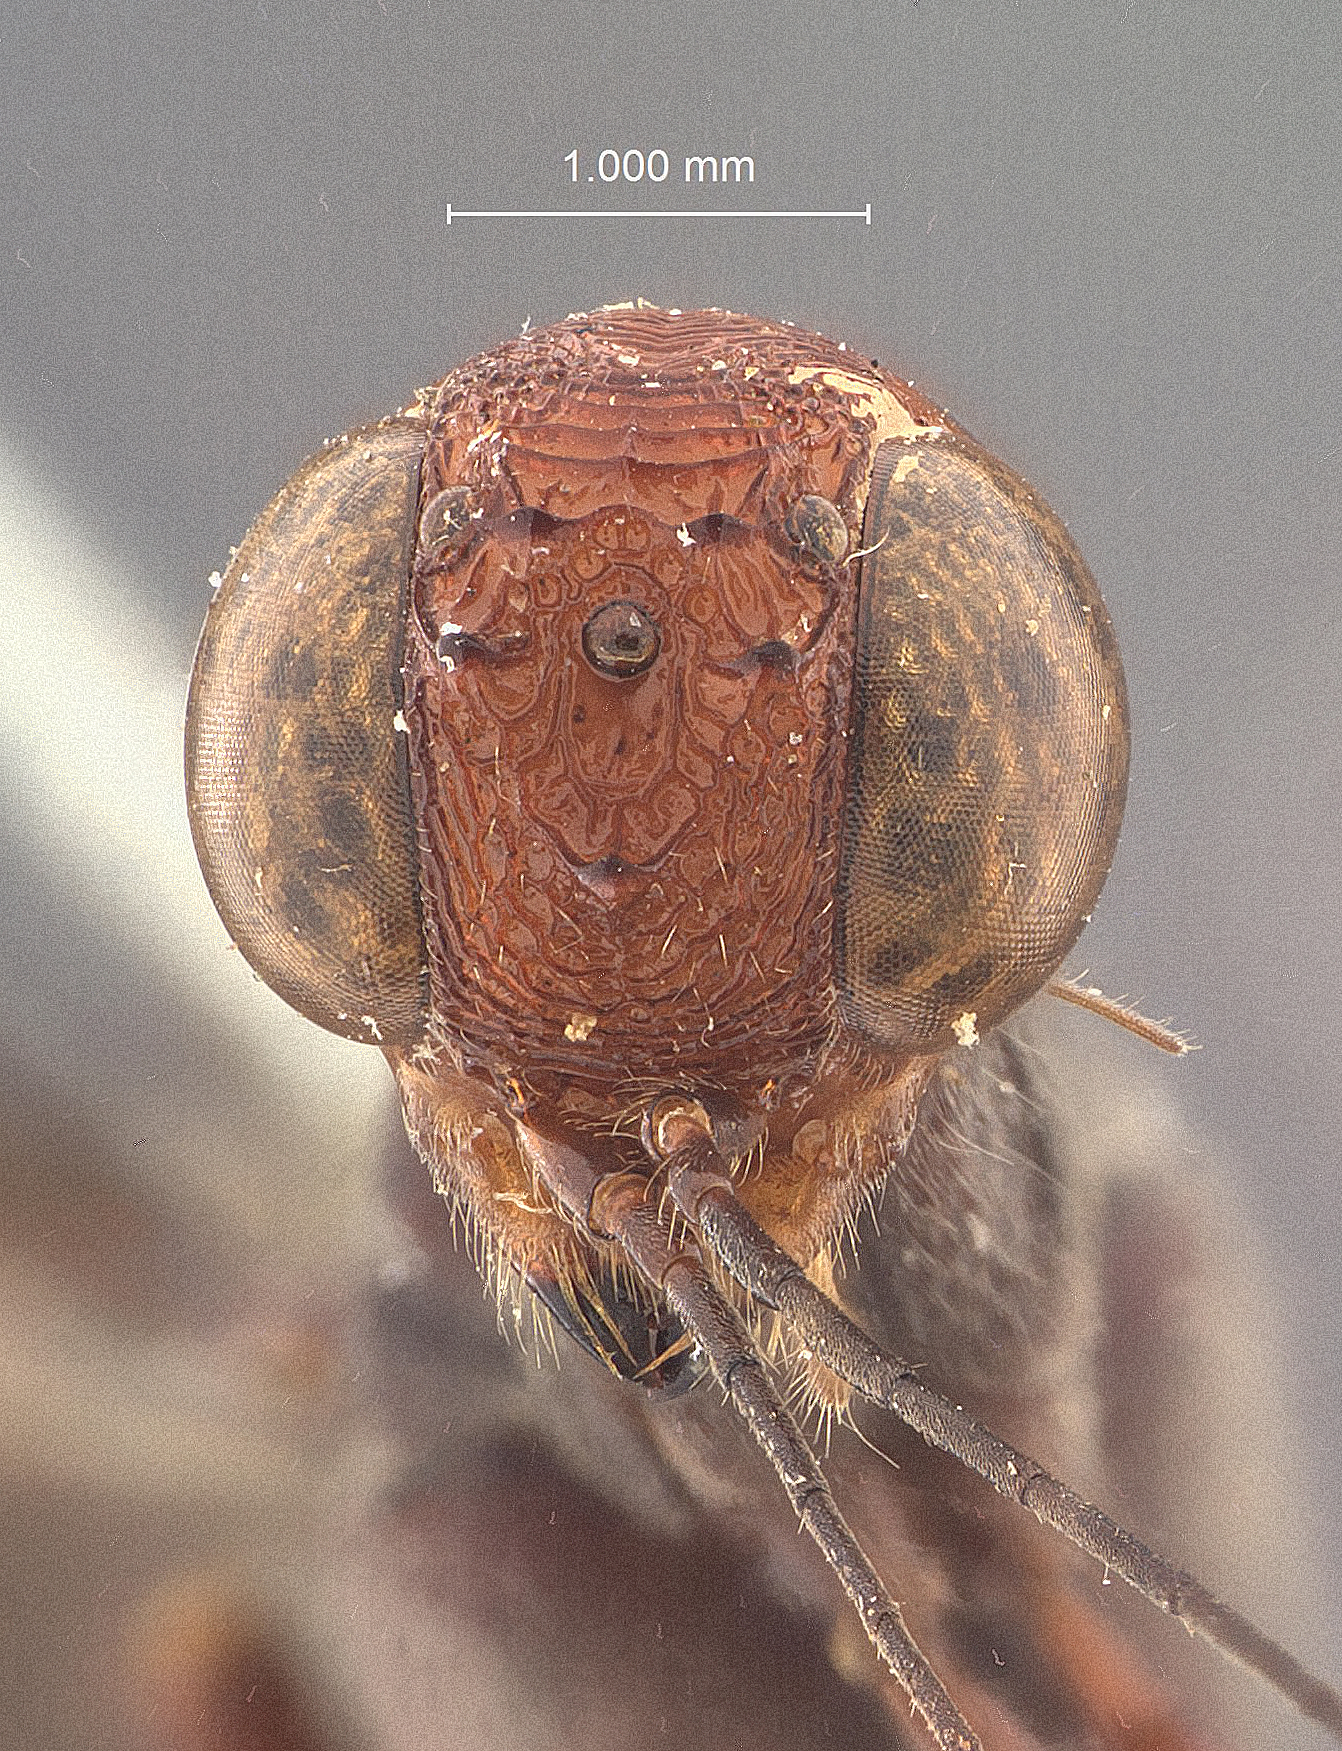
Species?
Stephanus ruber
